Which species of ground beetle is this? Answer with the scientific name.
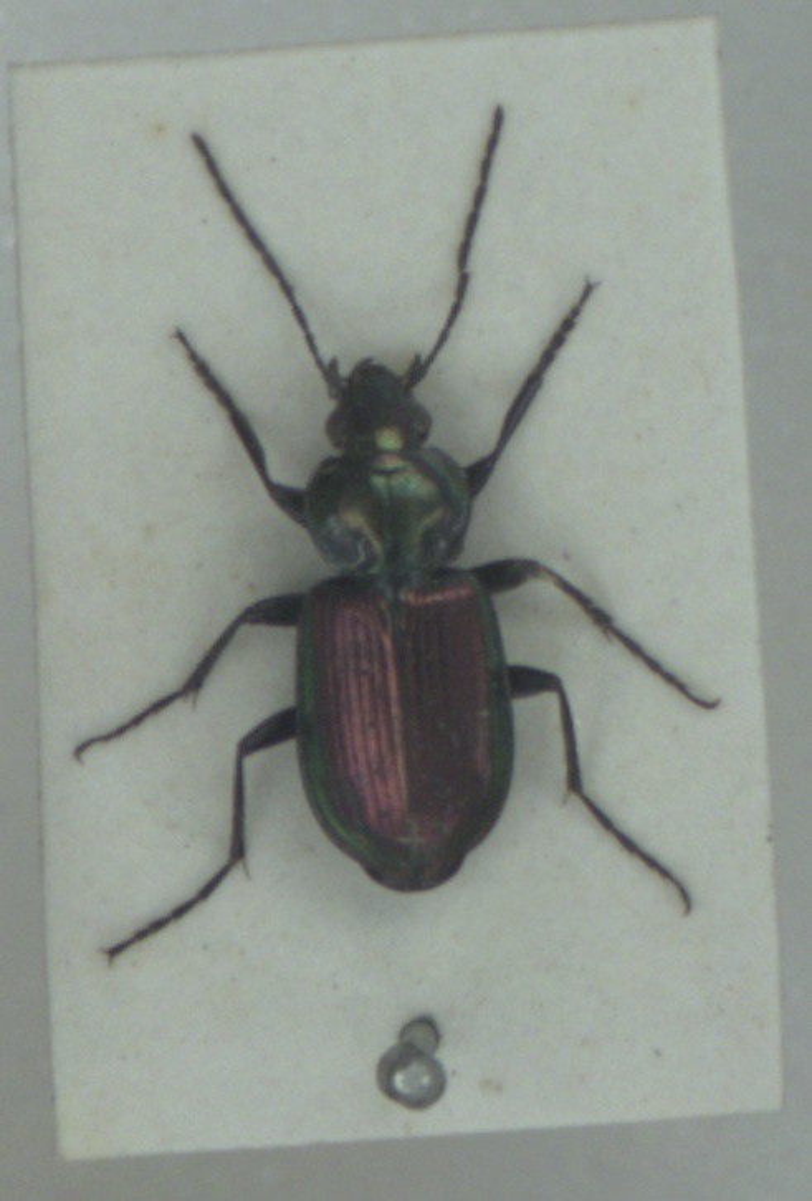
Agonum sexpunctatum
